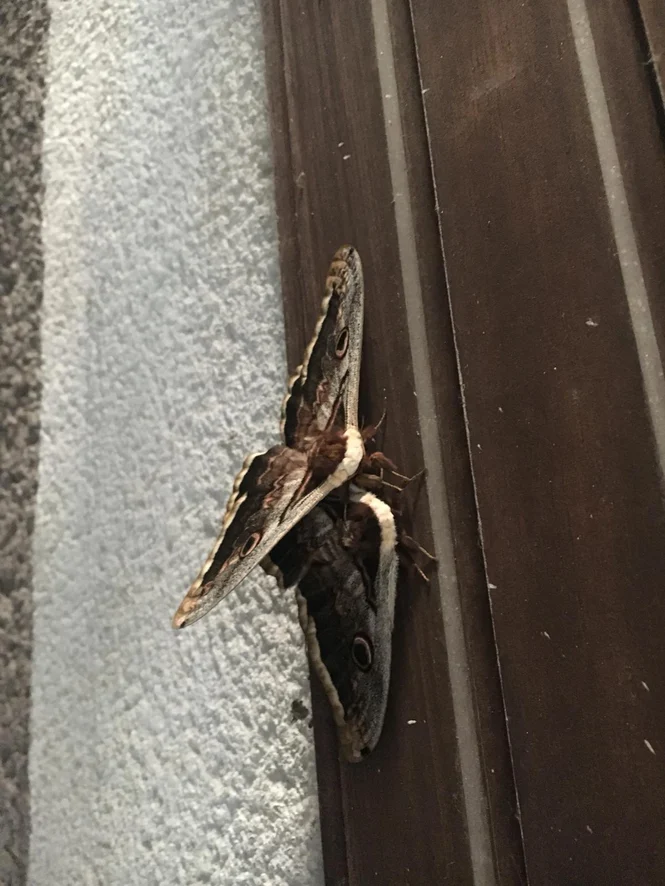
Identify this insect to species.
Saturnia pyri
